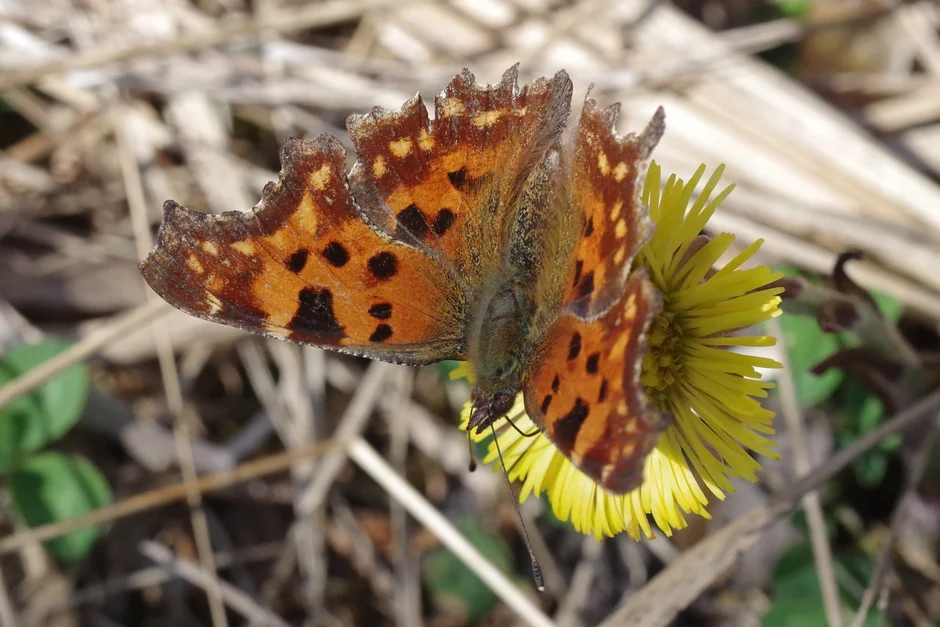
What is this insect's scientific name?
Polygonia c-album
